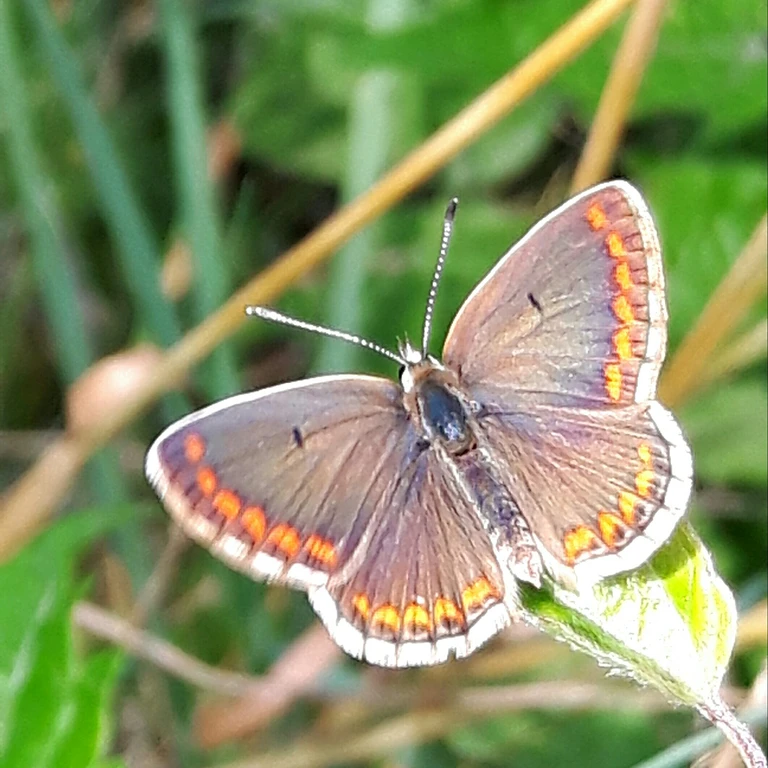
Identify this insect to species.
Aricia agestis/artaxerxes
